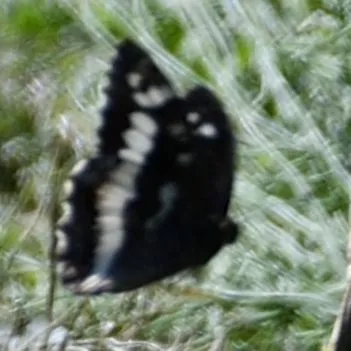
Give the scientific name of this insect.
Brintesia circe
